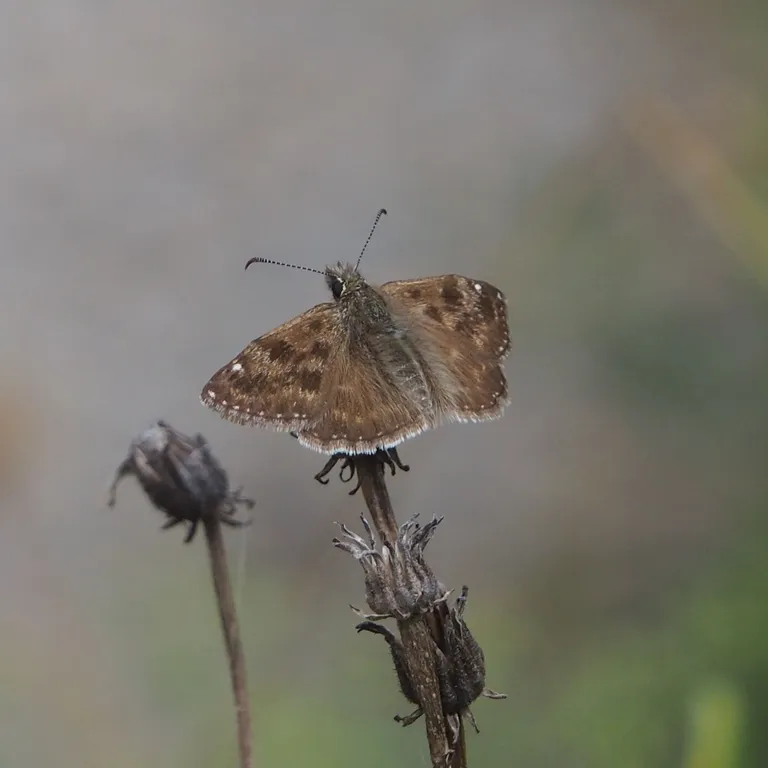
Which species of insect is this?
Erynnis tages
